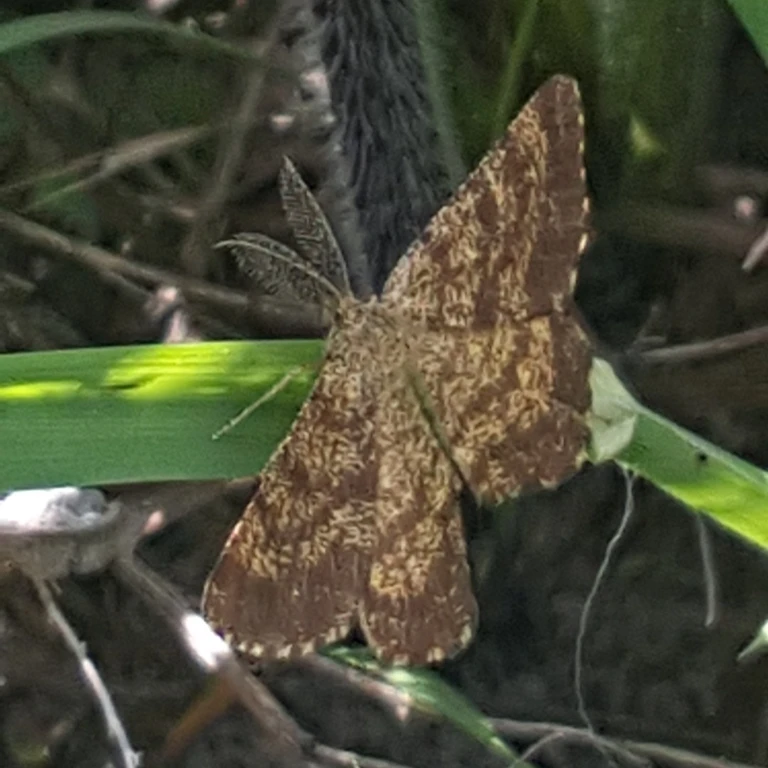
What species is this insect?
Ematurga atomaria
